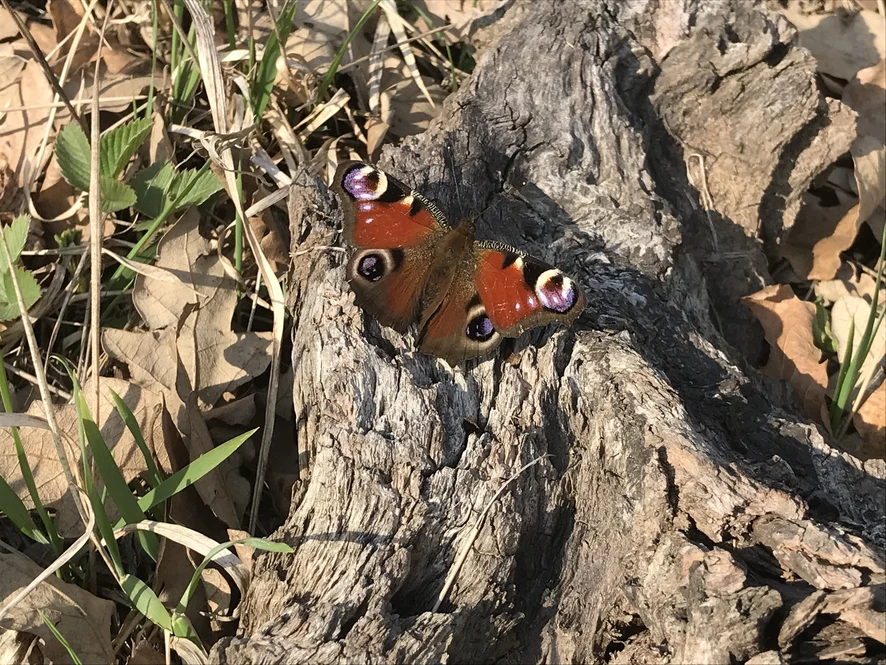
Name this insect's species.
Aglais io
